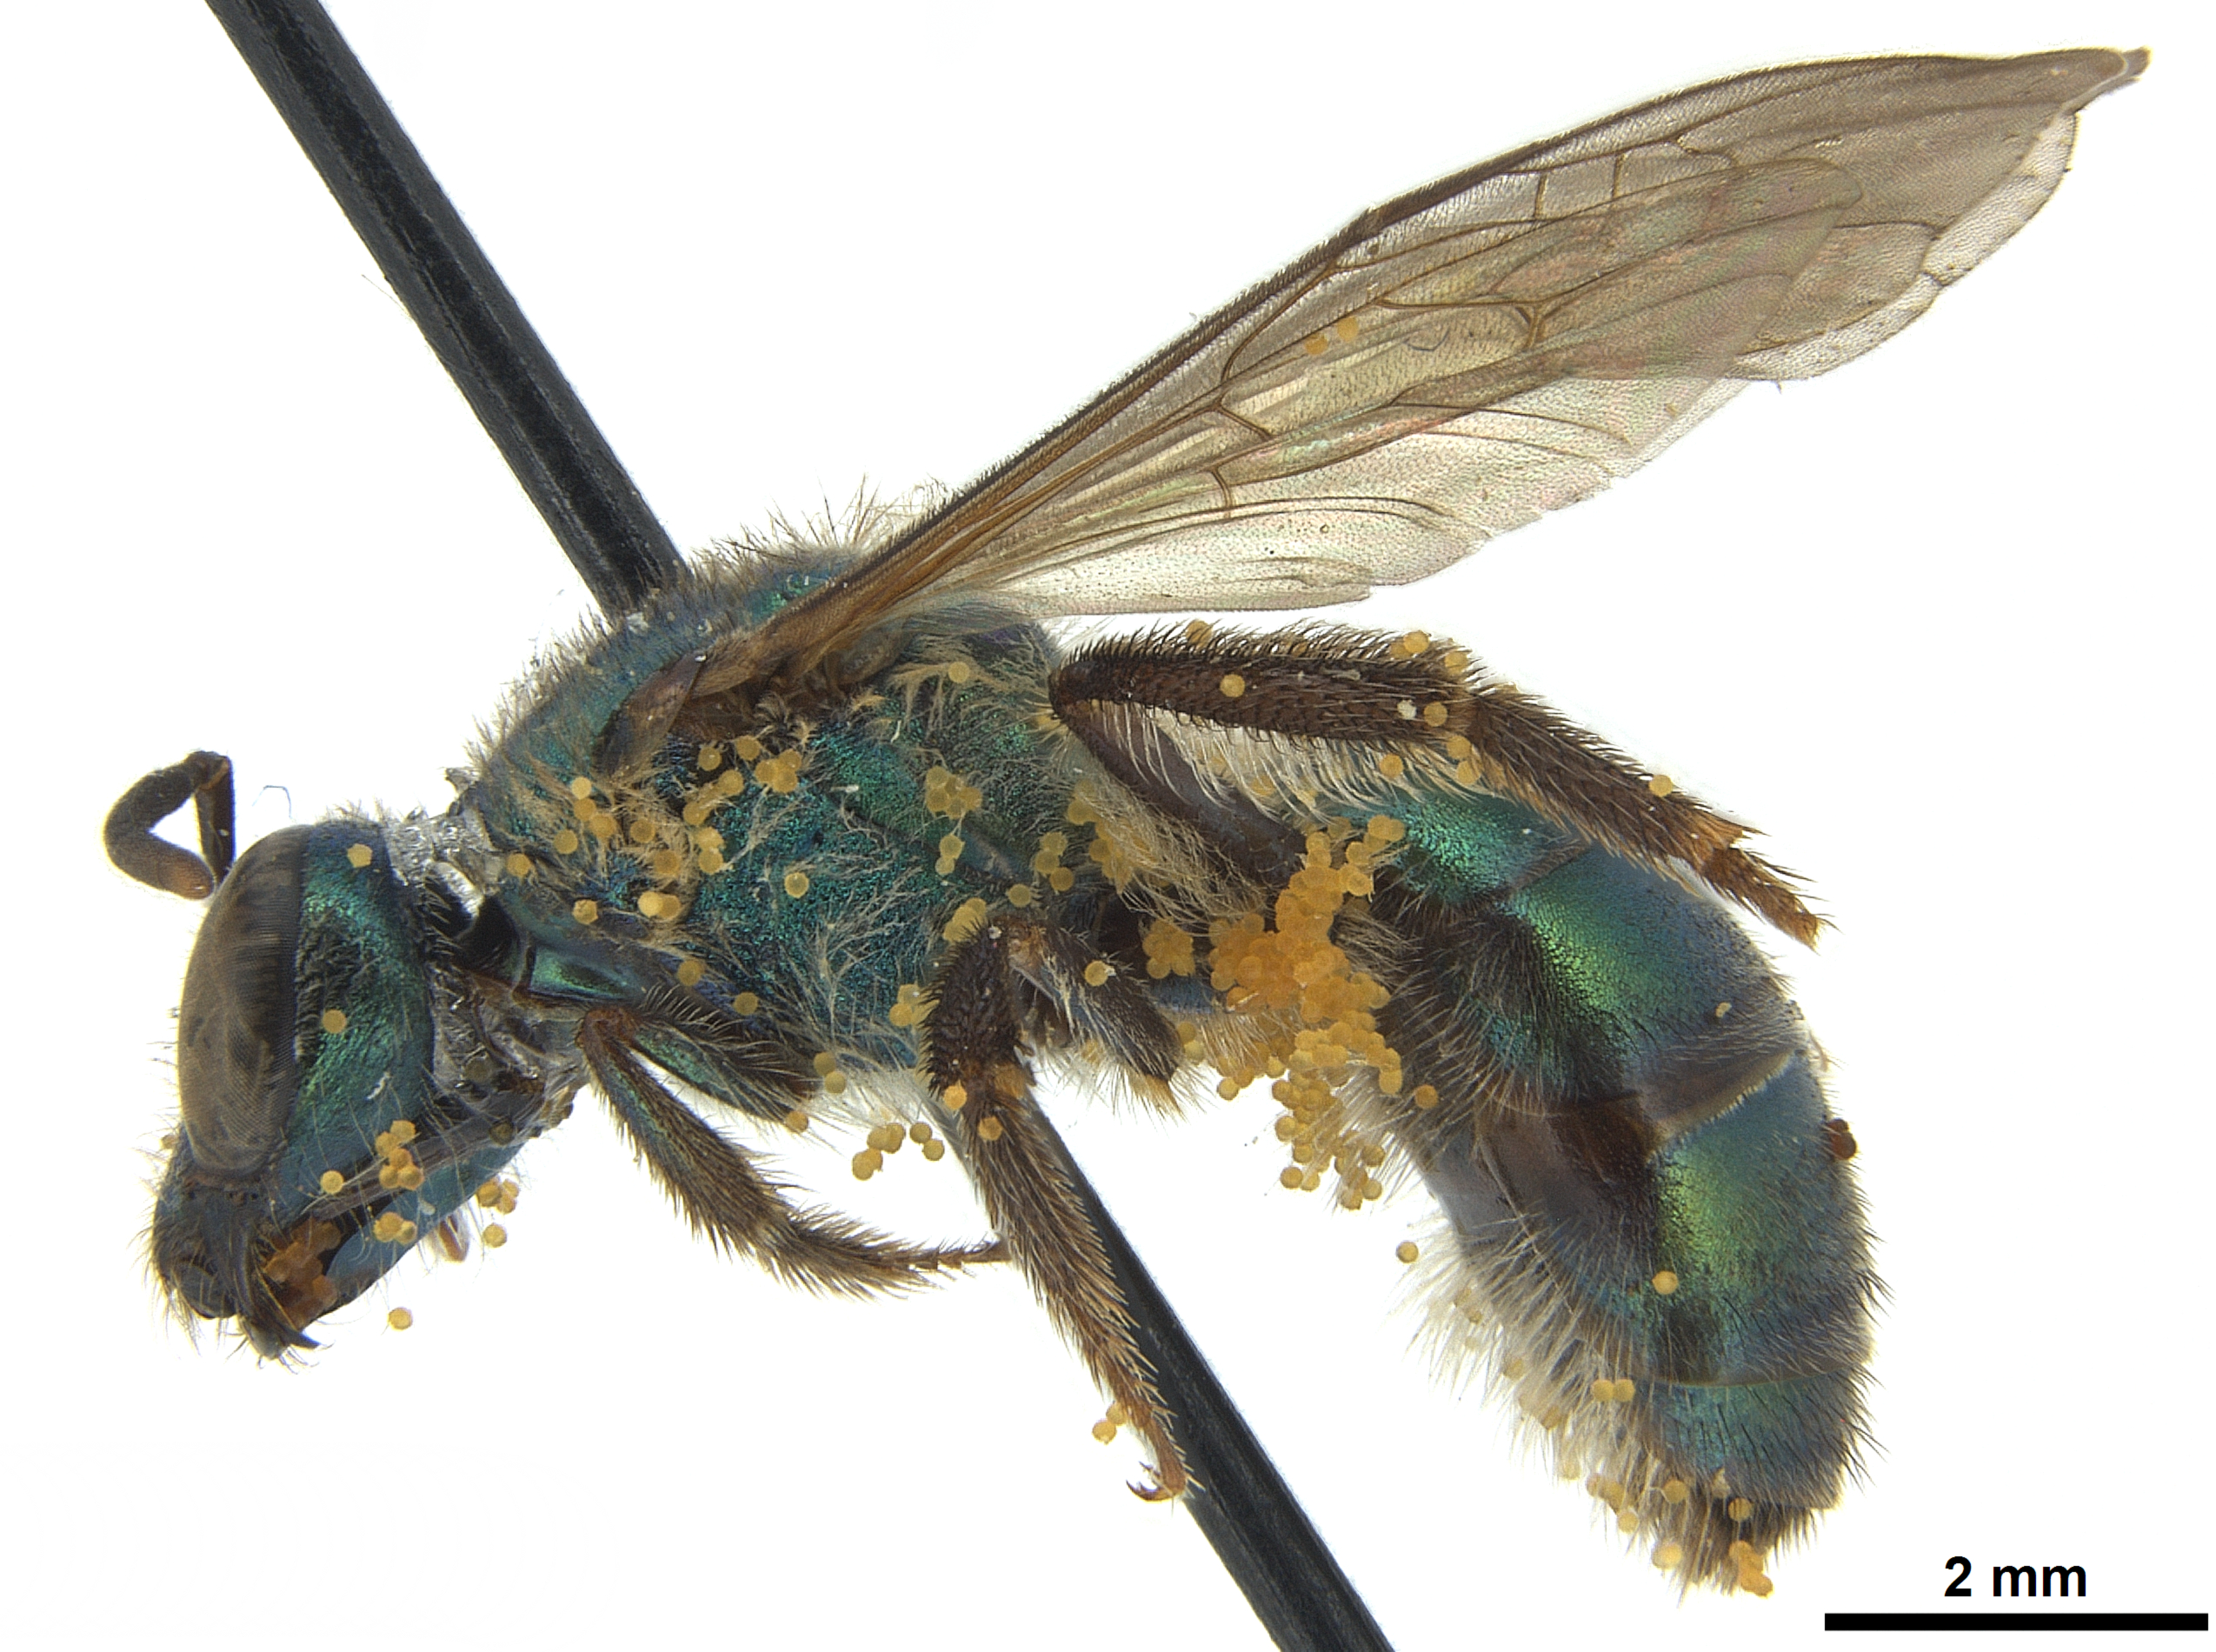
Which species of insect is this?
Caenaugochlora costaricensis
